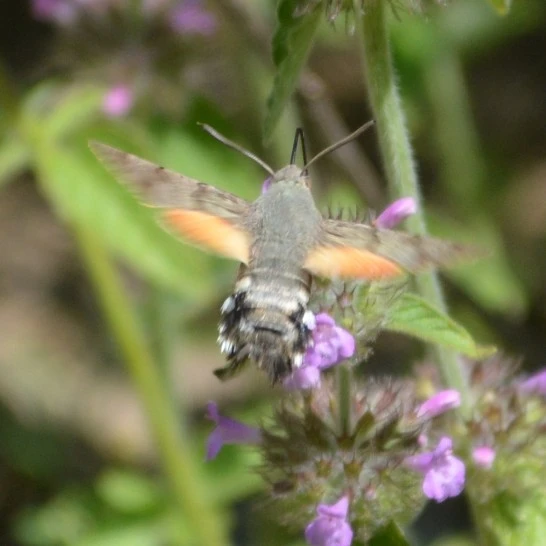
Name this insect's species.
Macroglossum stellatarum
